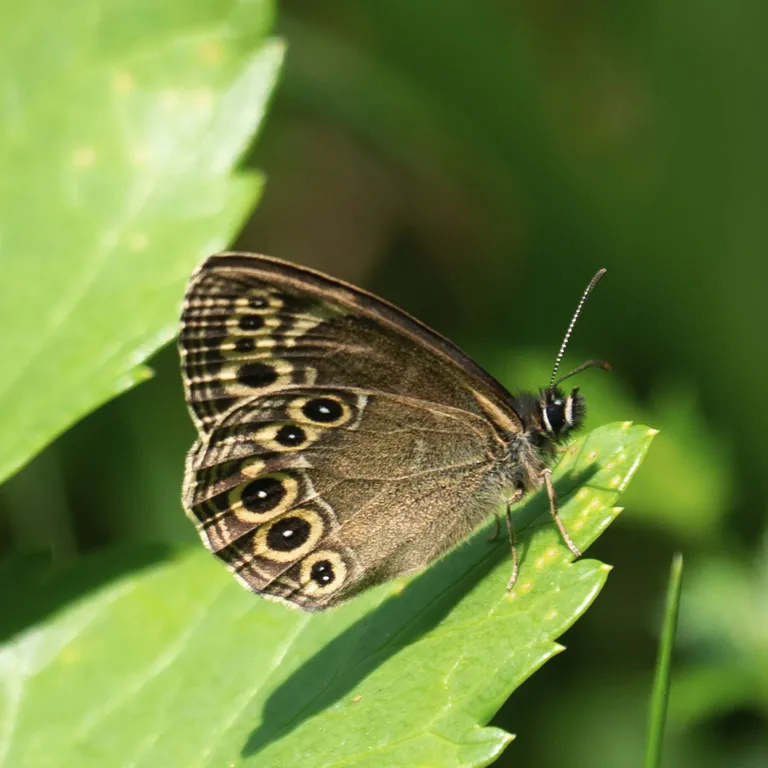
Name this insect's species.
Lopinga achine (also Pararge achine)
